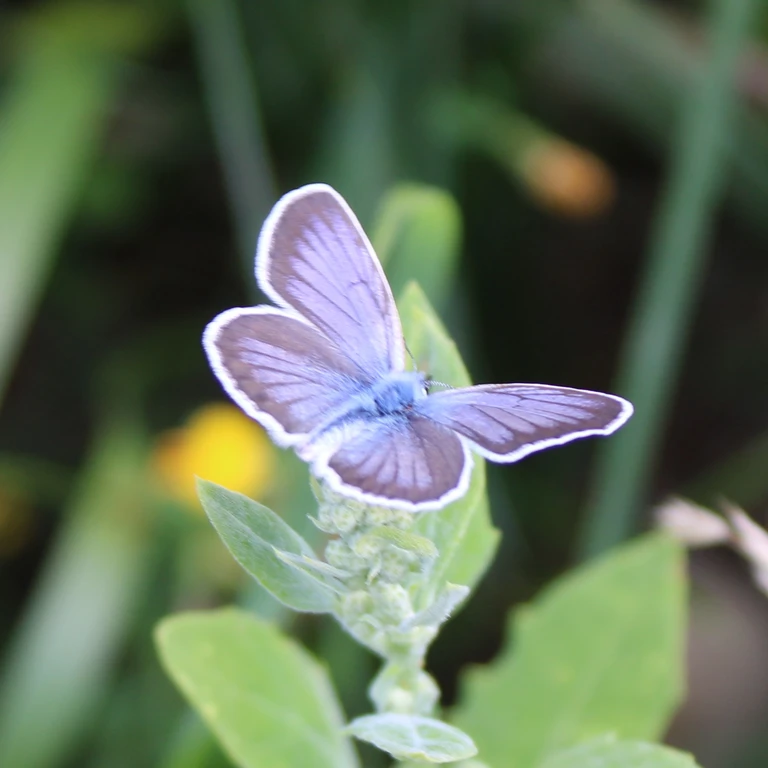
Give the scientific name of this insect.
Plebejus argus
